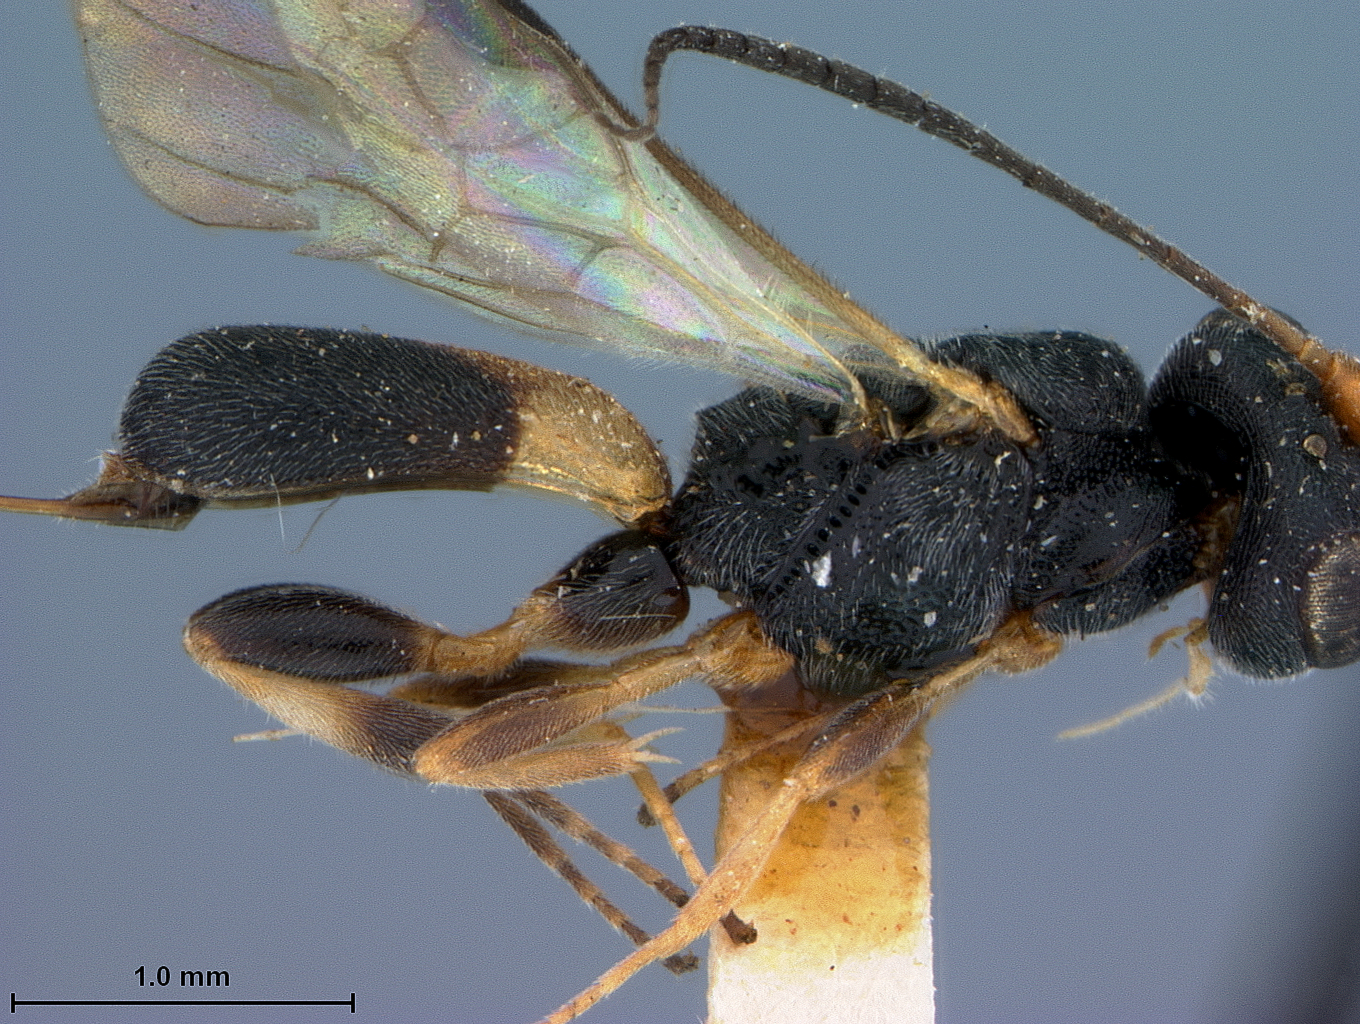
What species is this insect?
Ascogaster modestus
